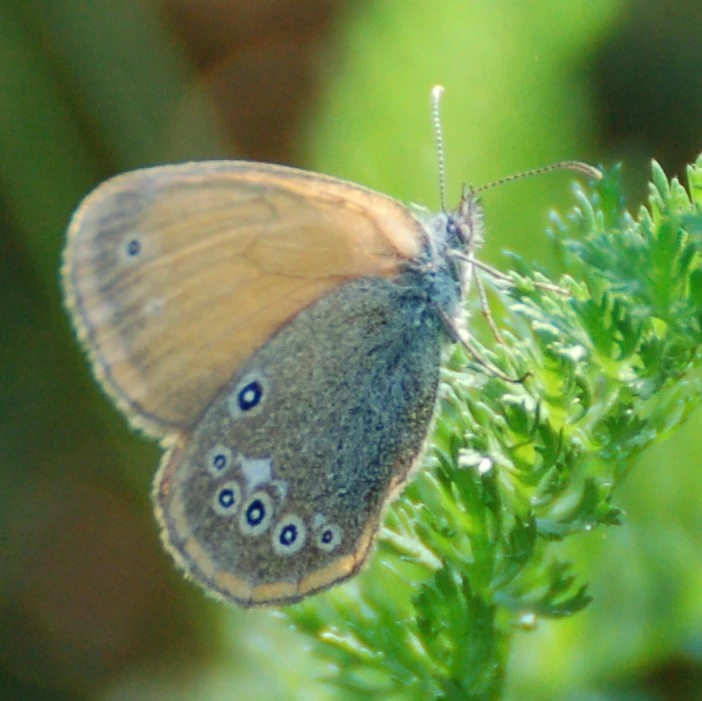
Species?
Coenonympha glycerion (also Coenonympha iphis)
